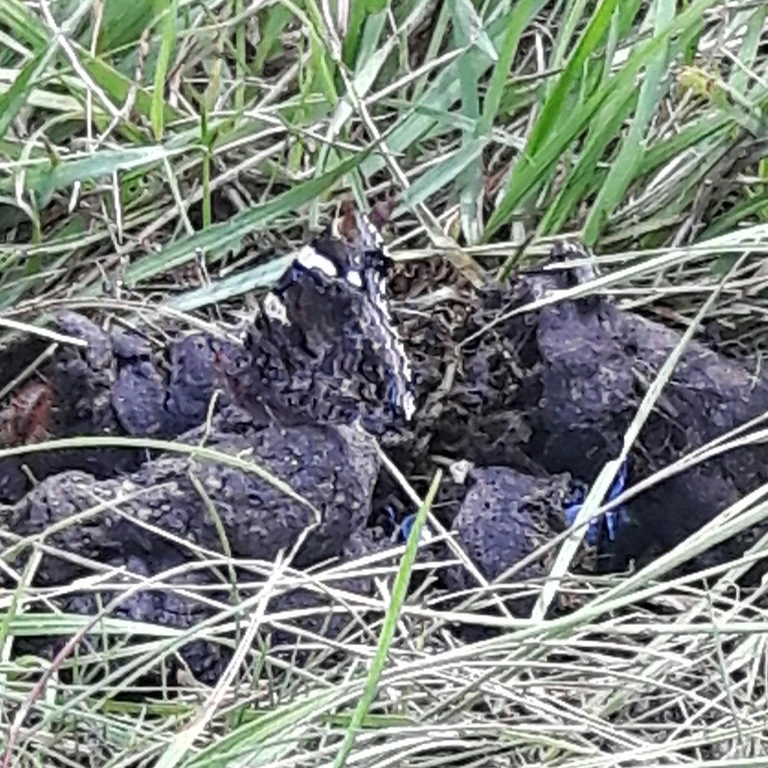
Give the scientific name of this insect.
Vanessa atalanta
